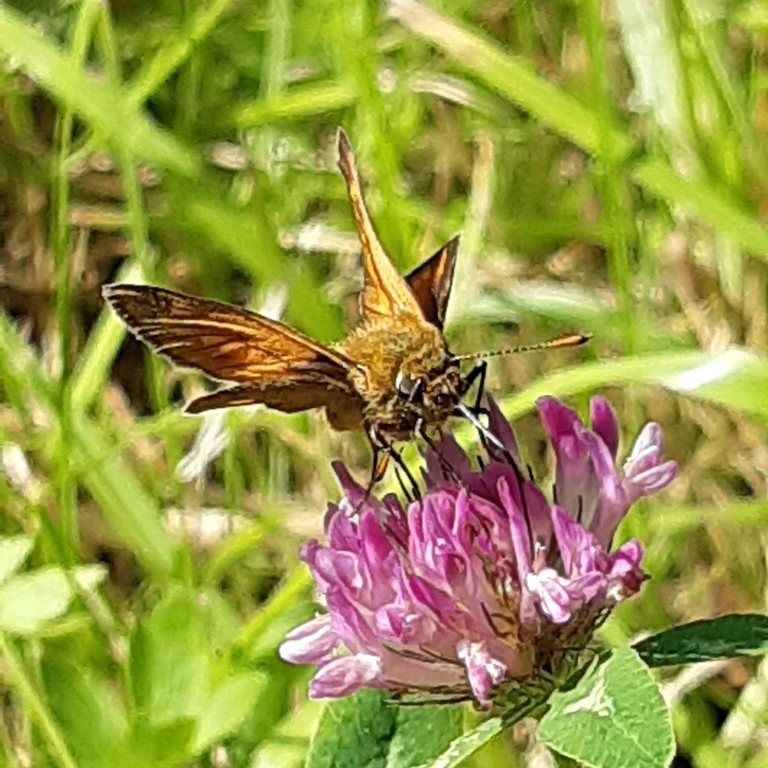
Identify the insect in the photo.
Ochlodes sylvanus (also Ochlodes venata)
